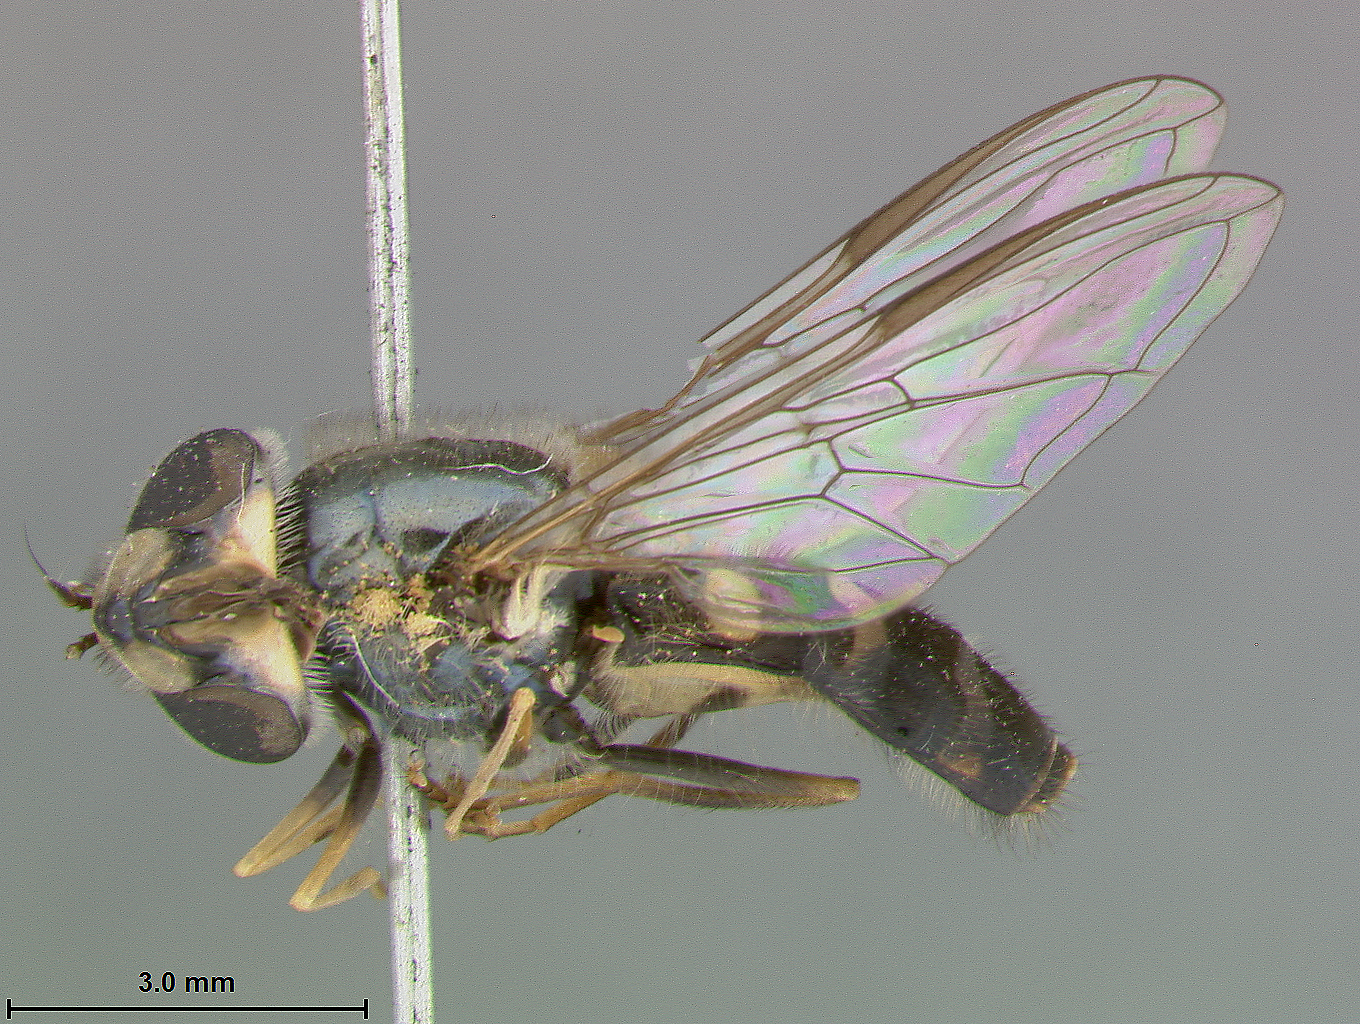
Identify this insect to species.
Syrphus creper
